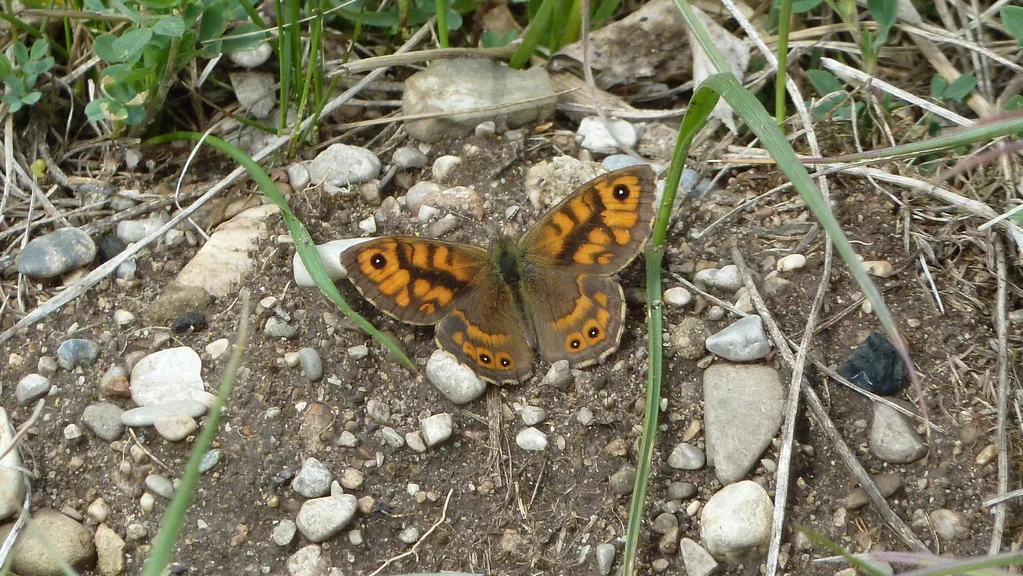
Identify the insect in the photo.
Lasiommata megera (also Pararge megera)
